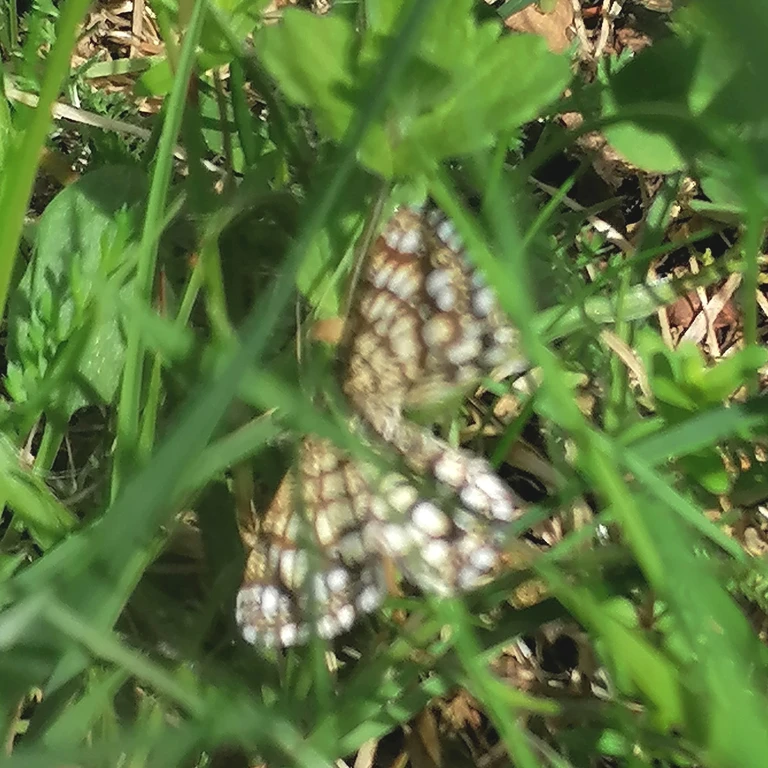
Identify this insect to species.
Chiasmia clathrata
